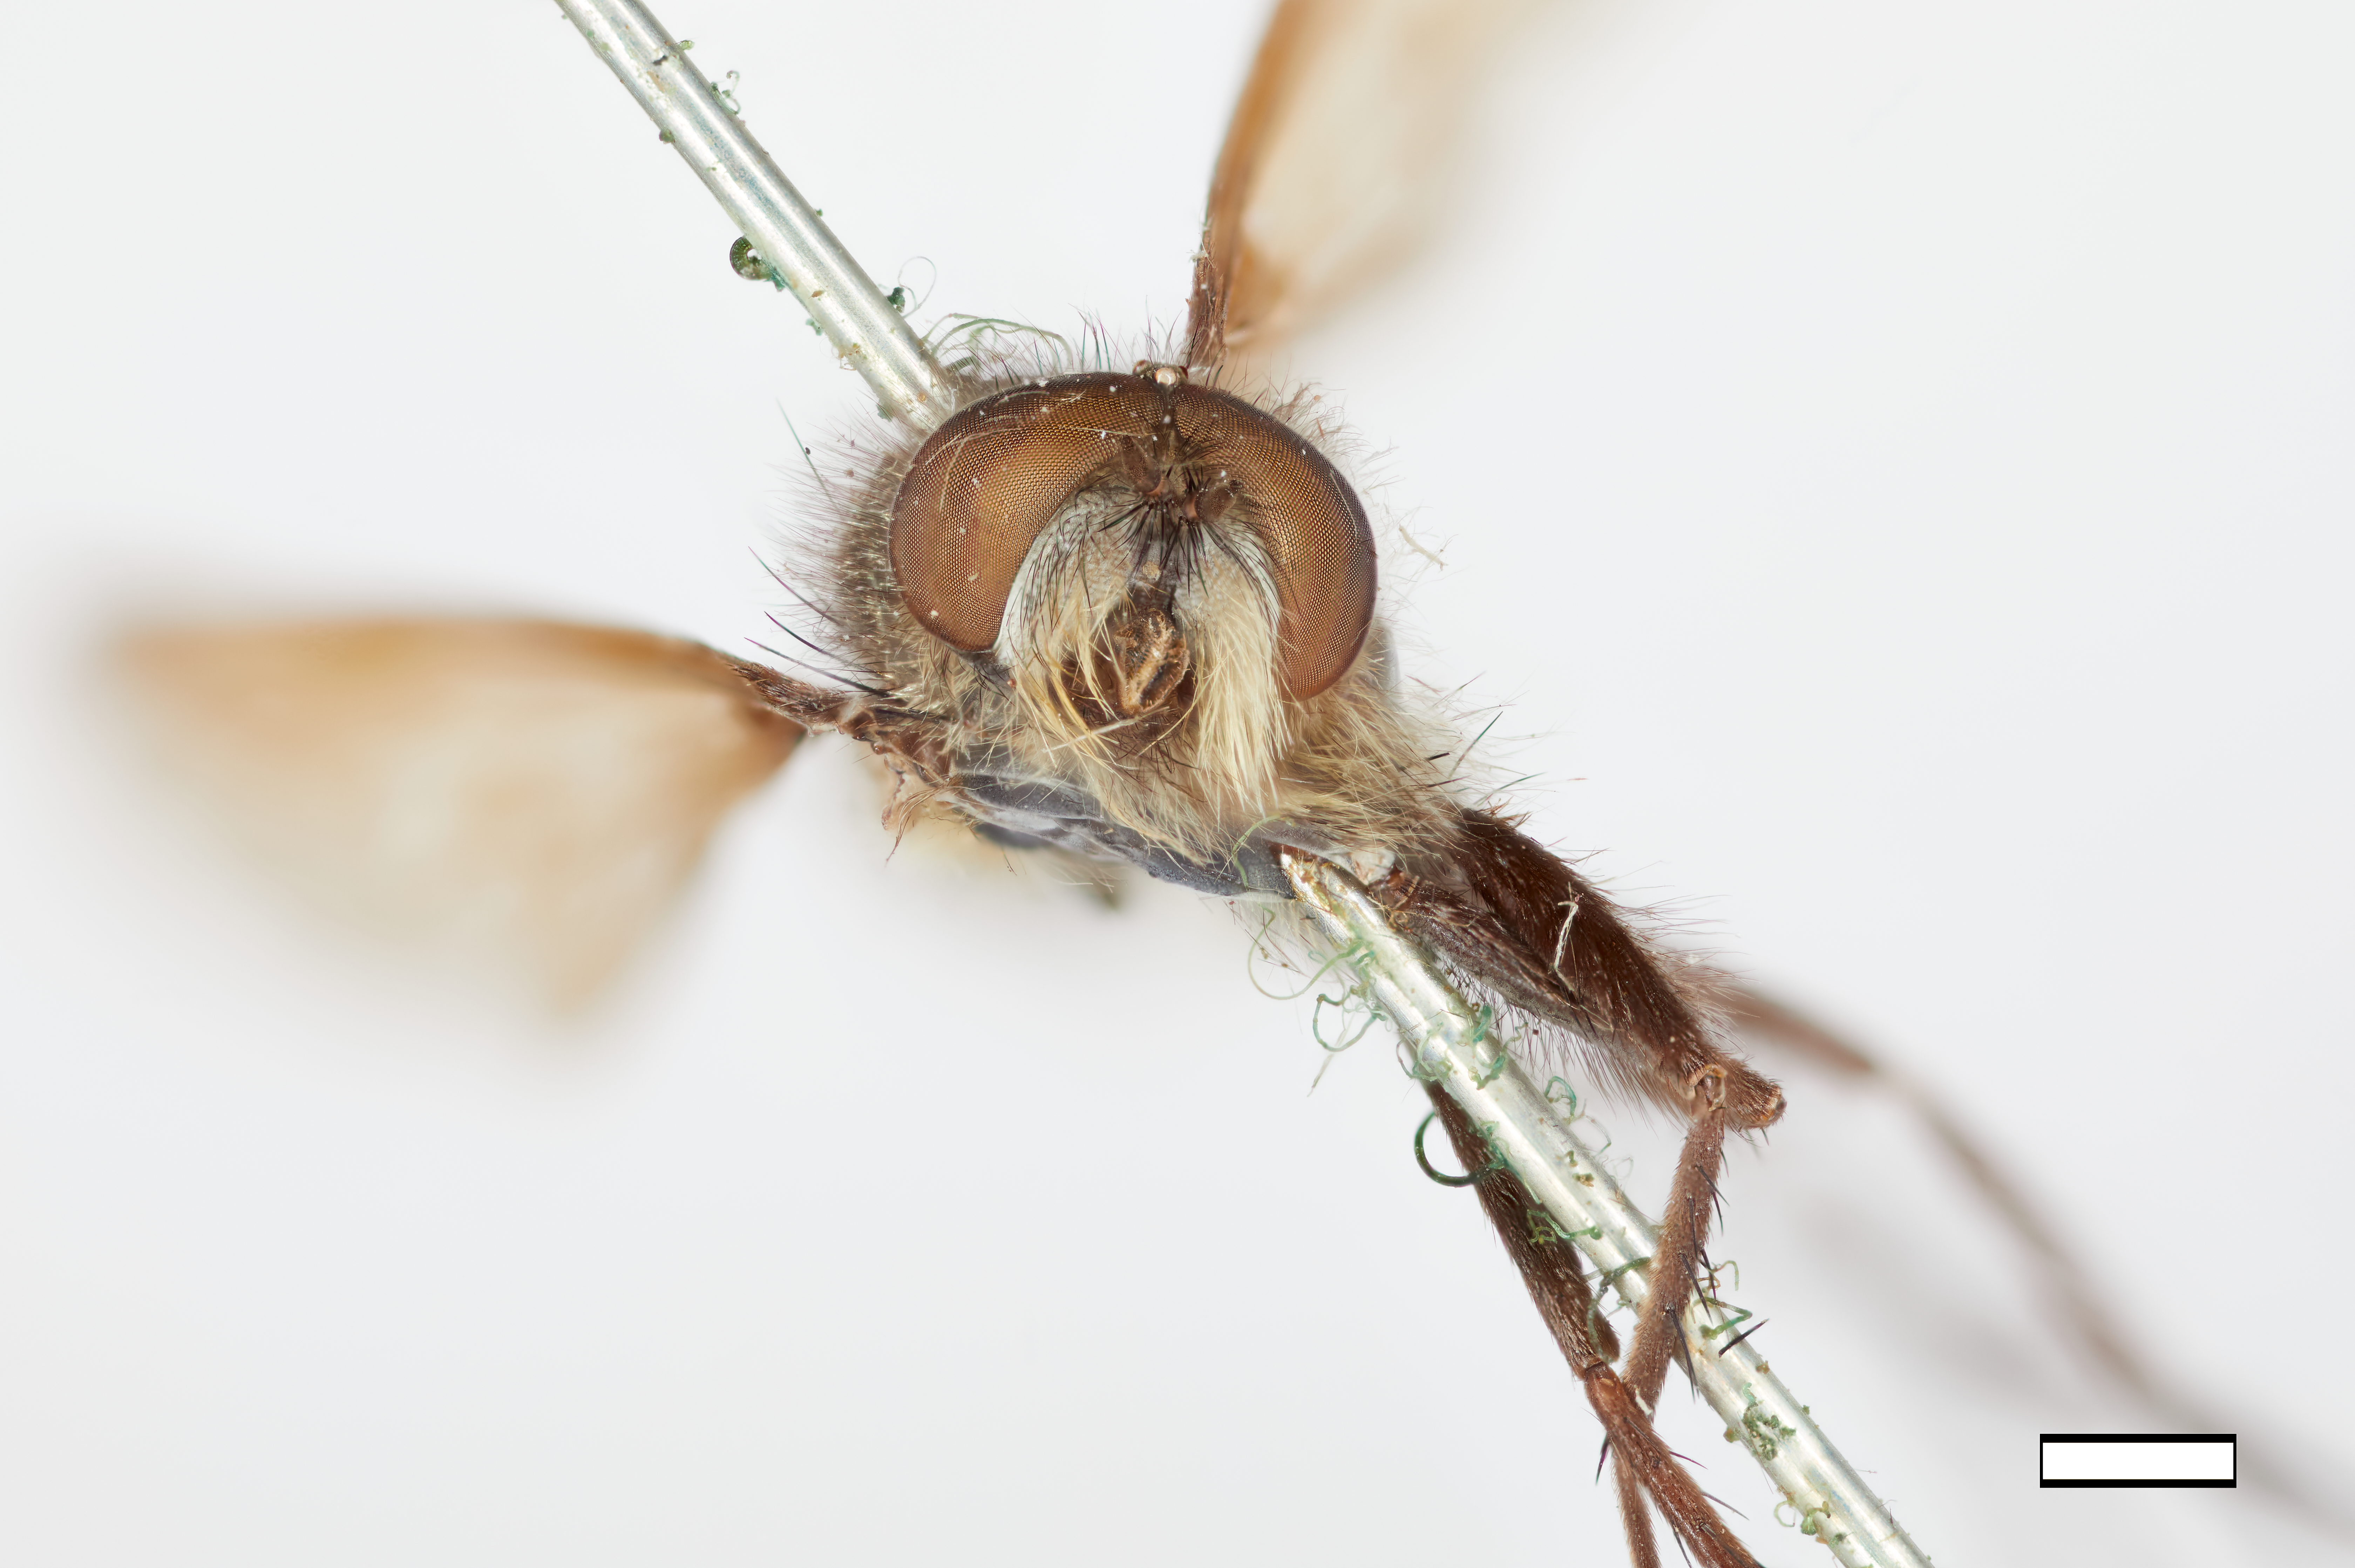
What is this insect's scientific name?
Thereva satanas
